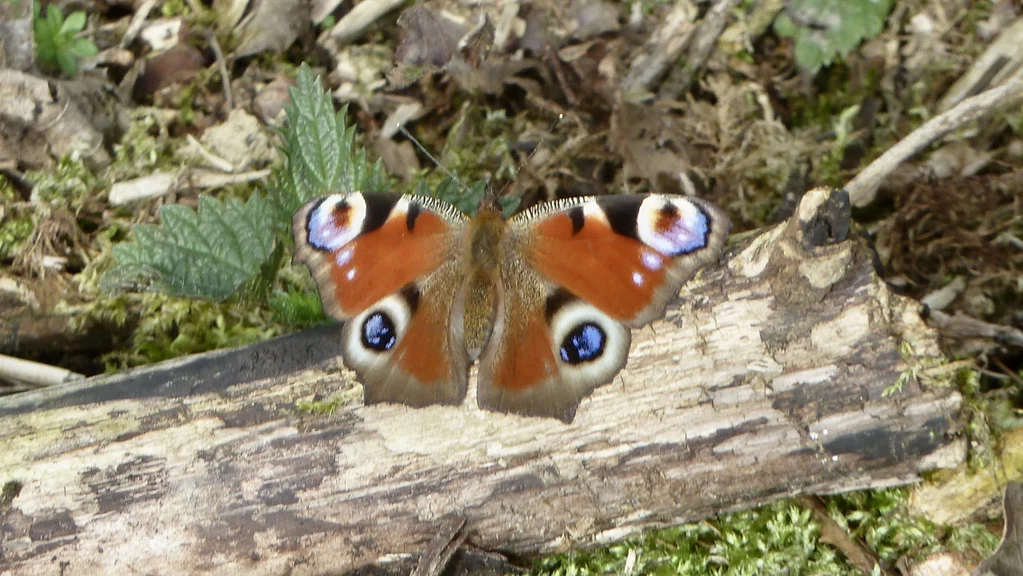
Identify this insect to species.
Aglais io
